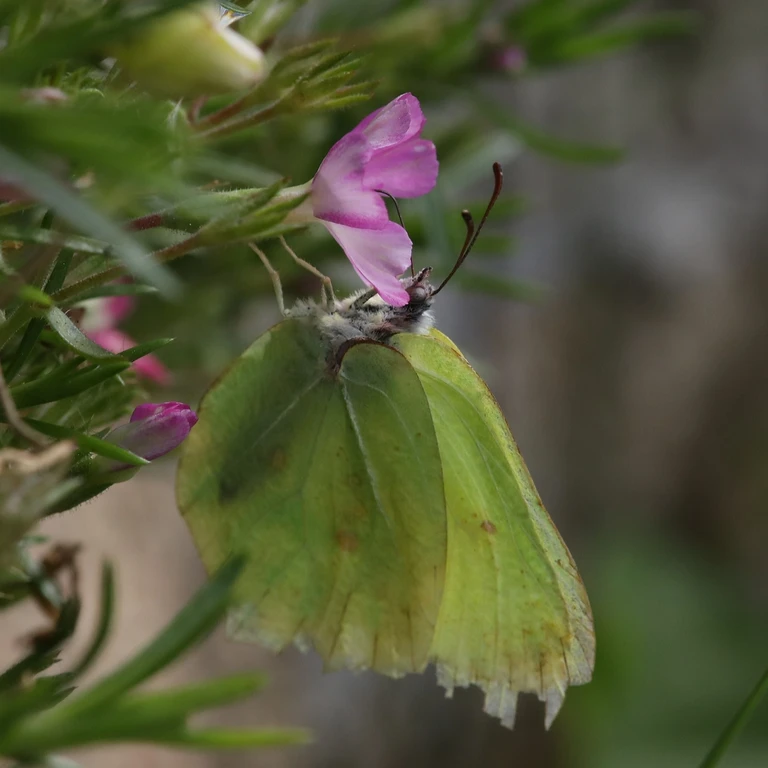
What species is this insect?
Gonepteryx rhamni
